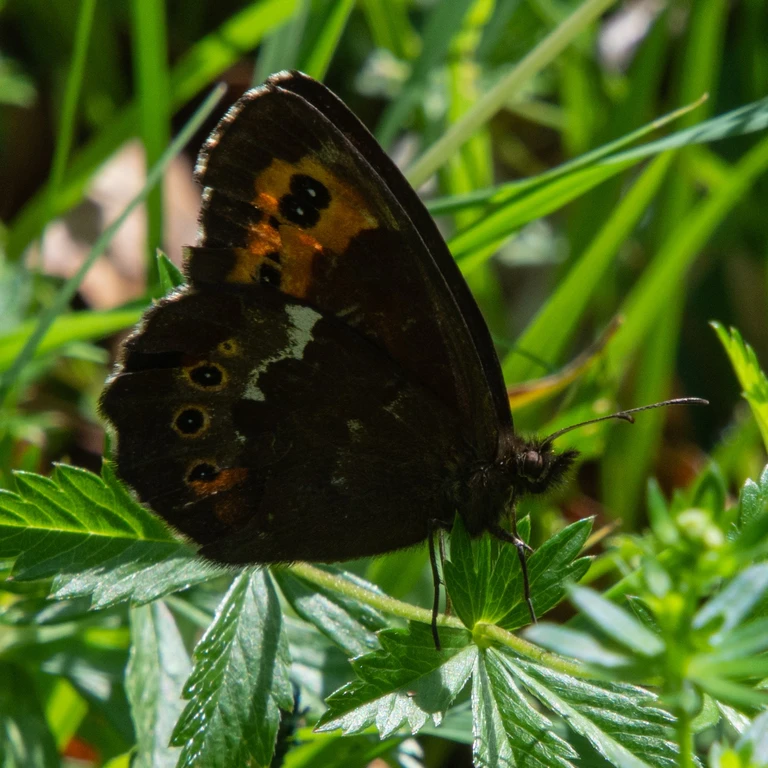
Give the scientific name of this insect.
Erebia ligea
